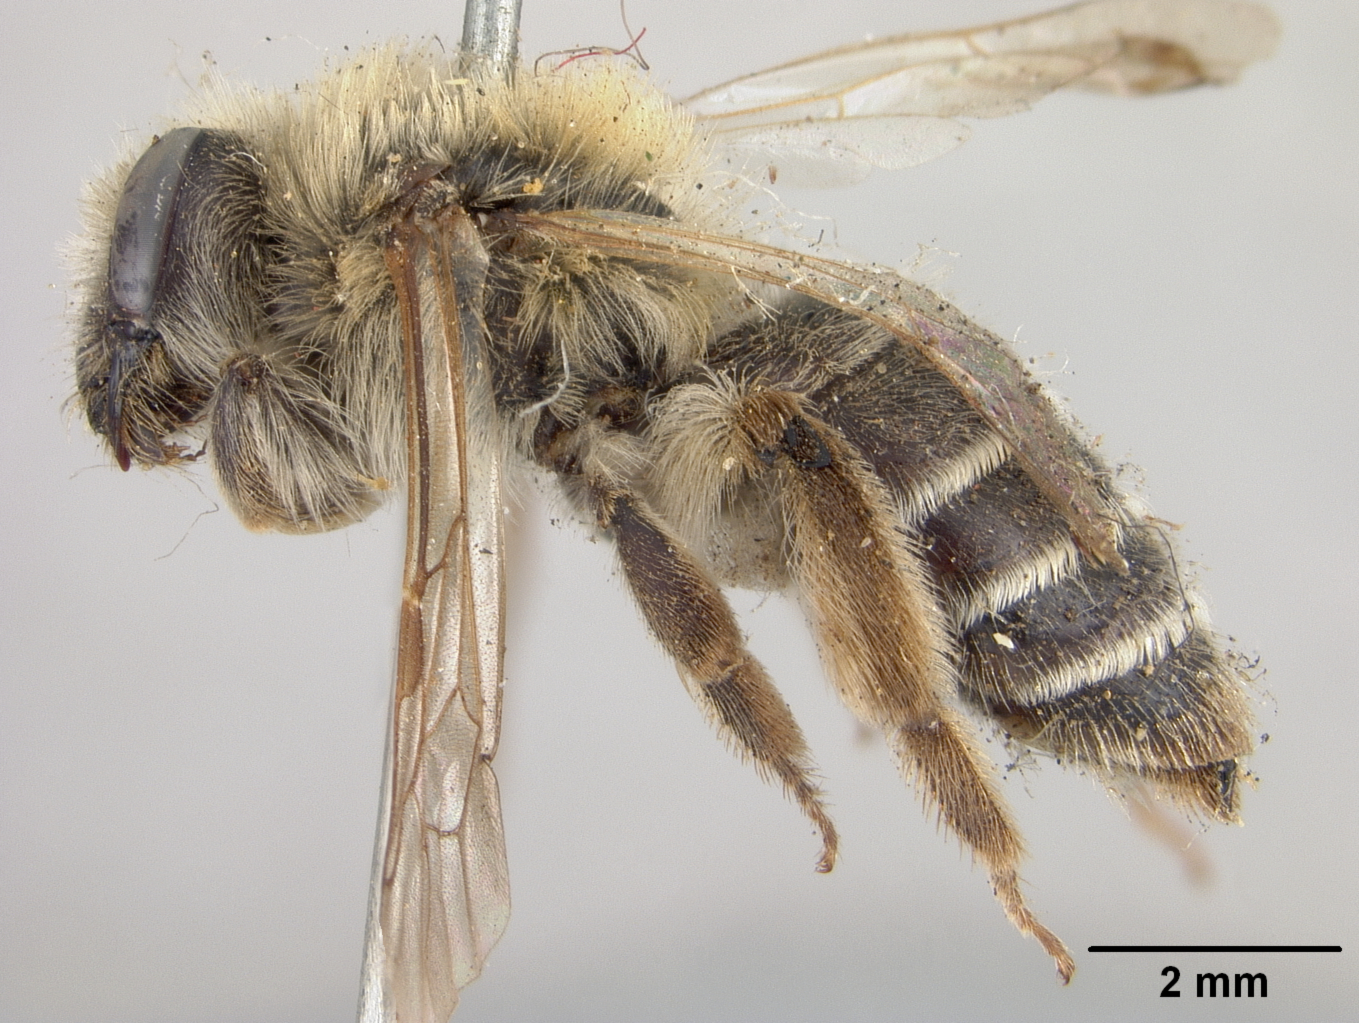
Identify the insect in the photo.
Andrena sapellonis
